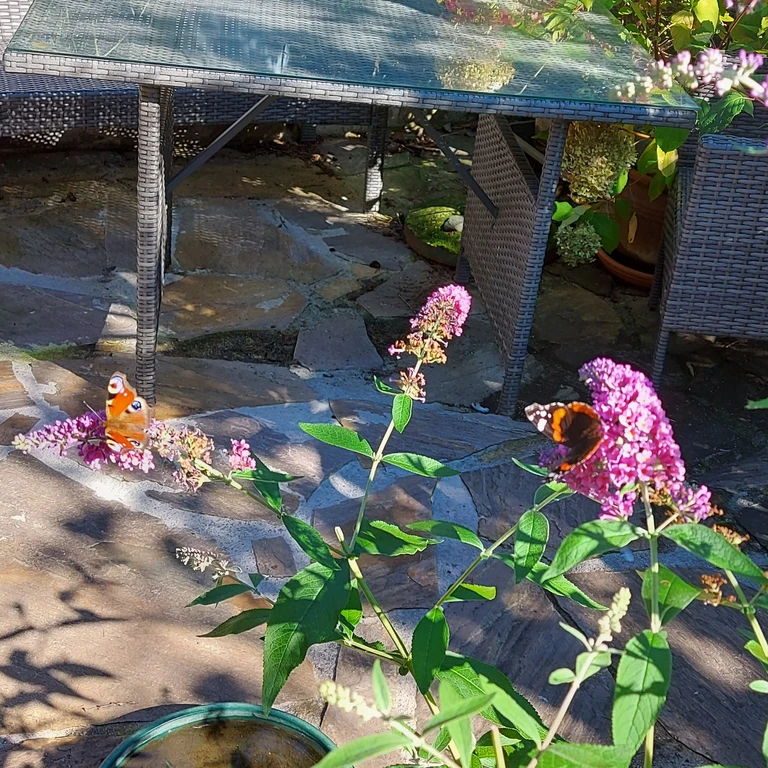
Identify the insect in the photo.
Vanessa atalanta
